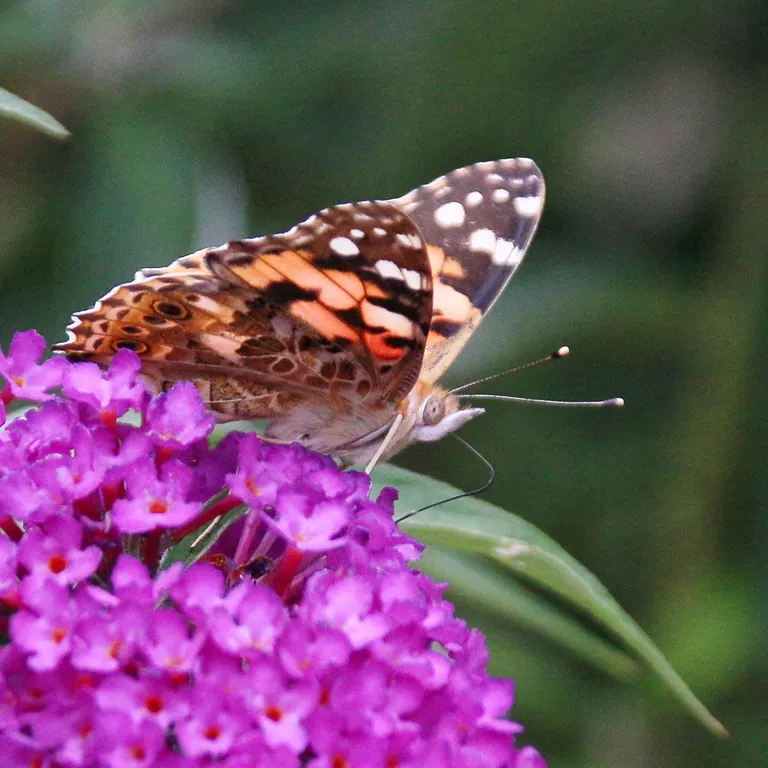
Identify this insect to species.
Vanessa cardui
